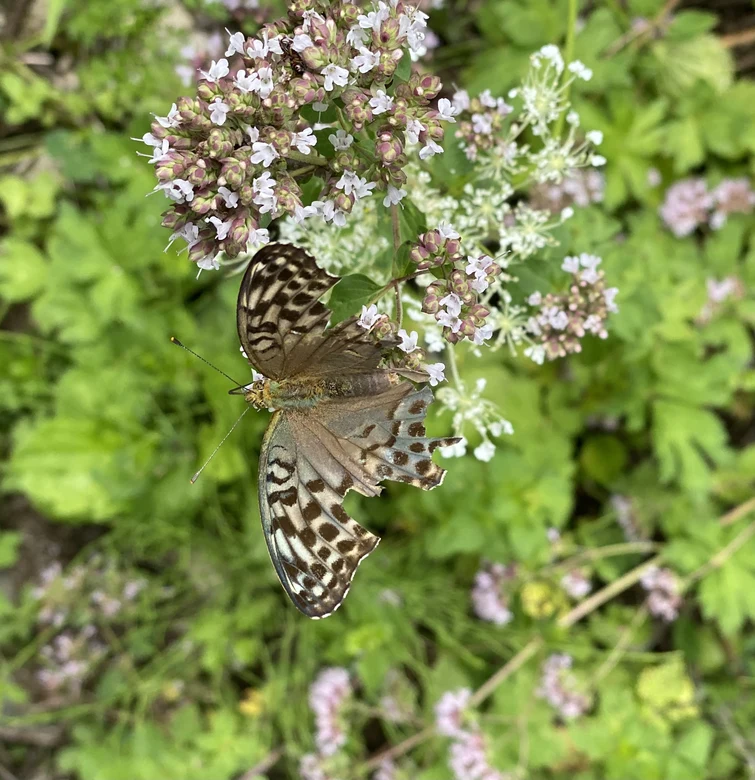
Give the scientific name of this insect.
Argynnis paphia
